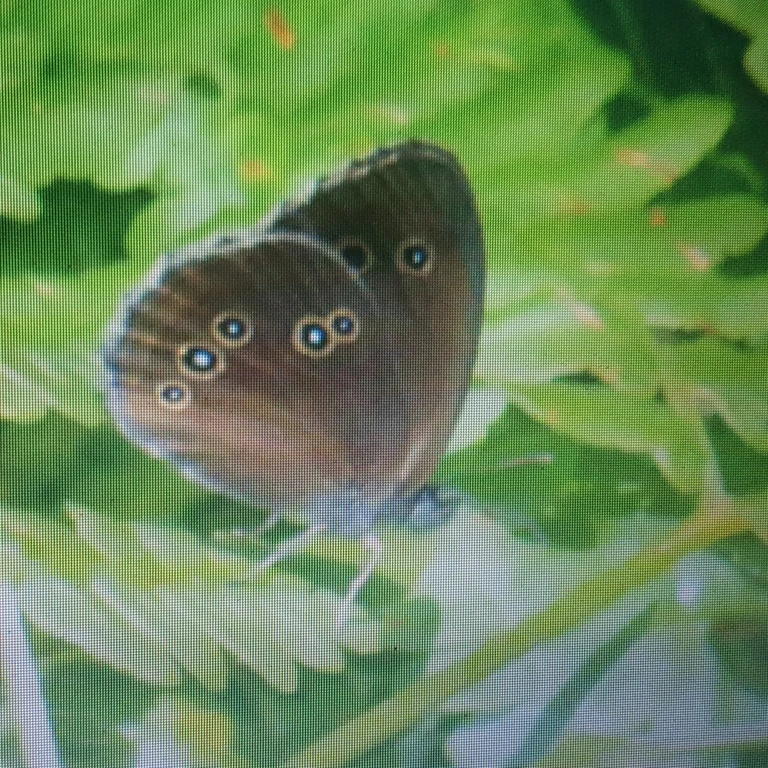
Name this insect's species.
Aphantopus hyperantus
